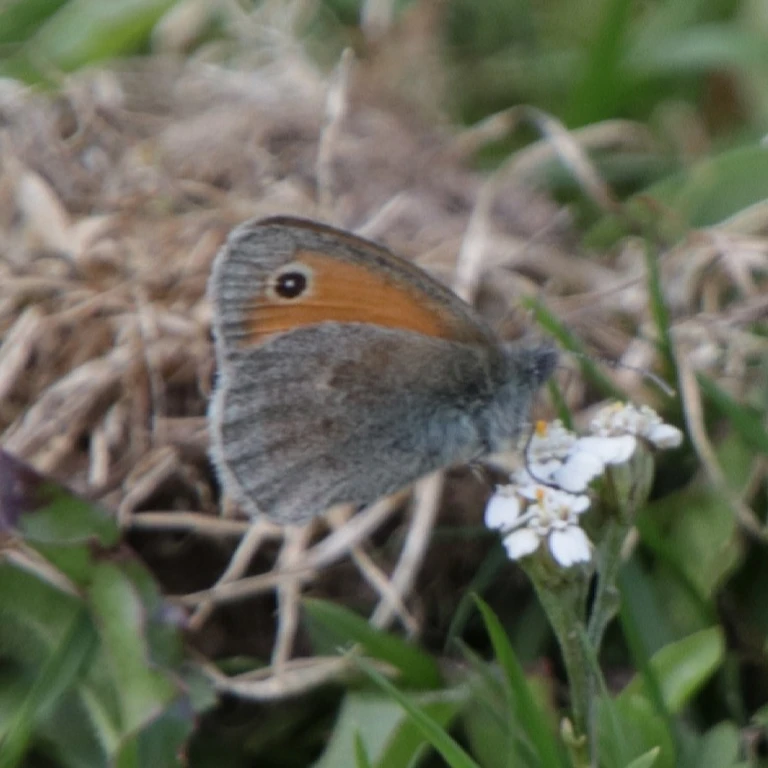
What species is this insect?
Coenonympha pamphilus
